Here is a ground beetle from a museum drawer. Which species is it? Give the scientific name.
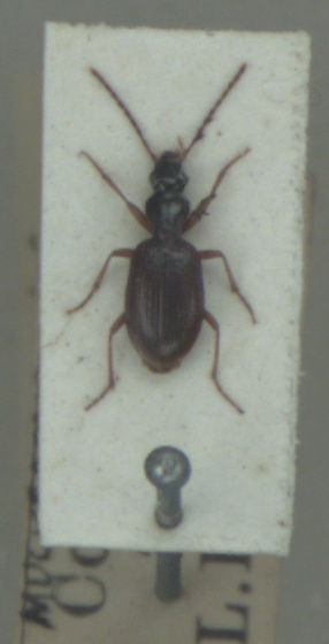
Oxypselaphus obscurus
